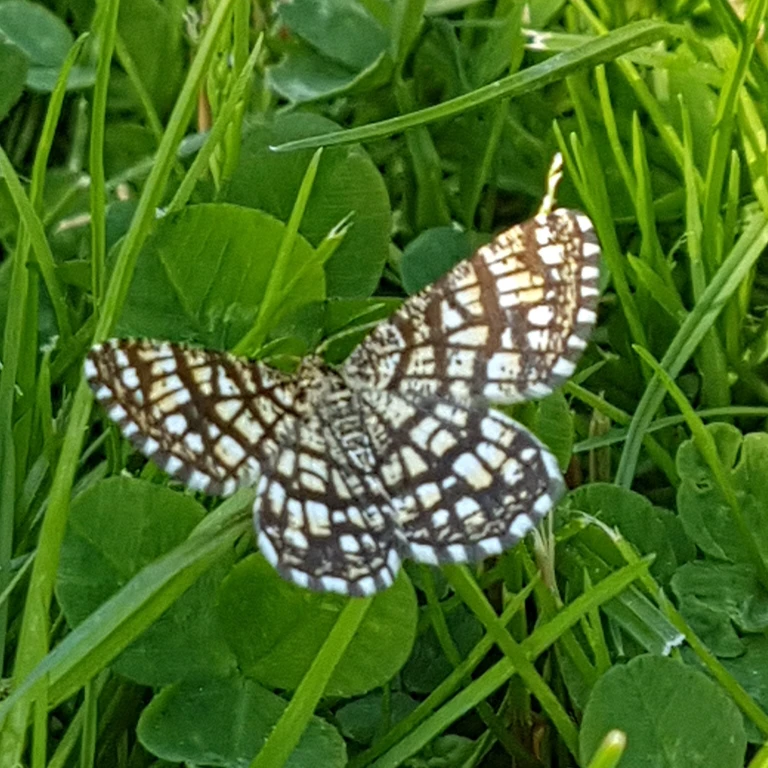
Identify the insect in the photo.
Chiasmia clathrata
